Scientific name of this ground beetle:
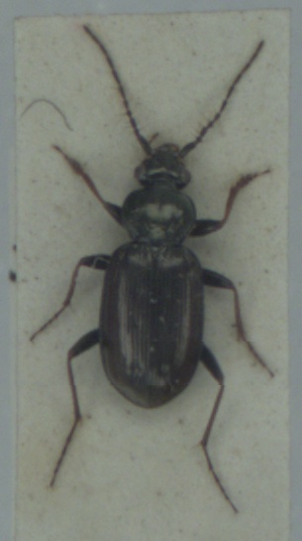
Loricera pilicornis
